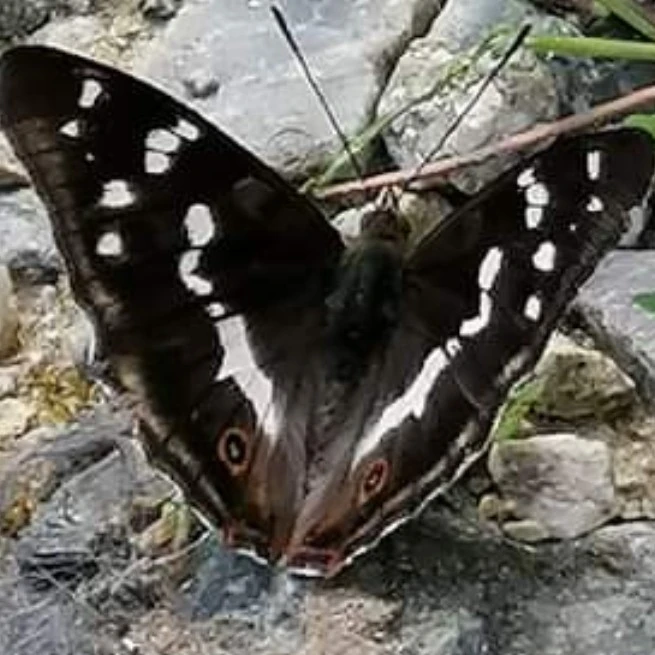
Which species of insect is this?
Apatura iris
